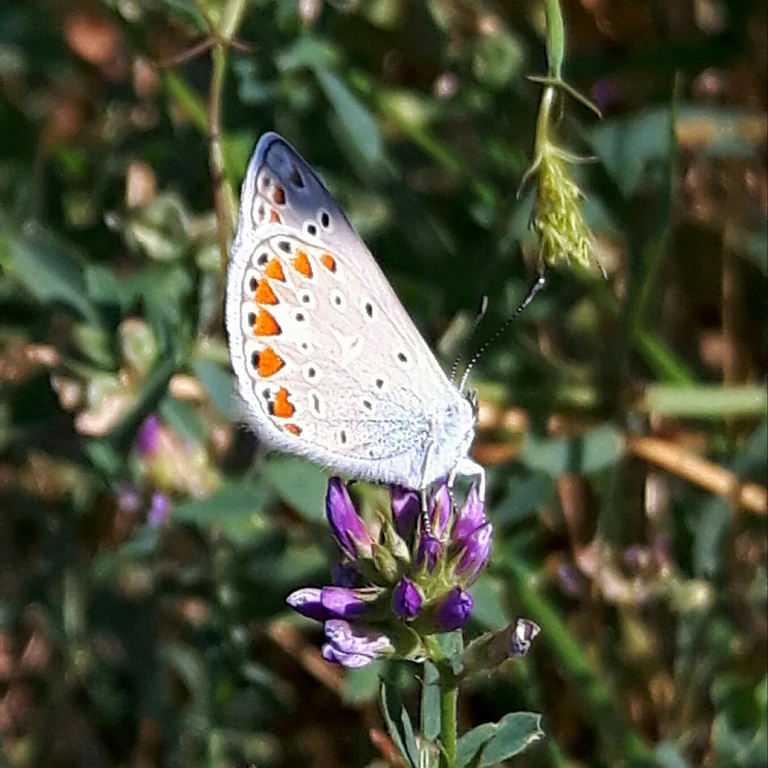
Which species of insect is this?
Polyommatus icarus
